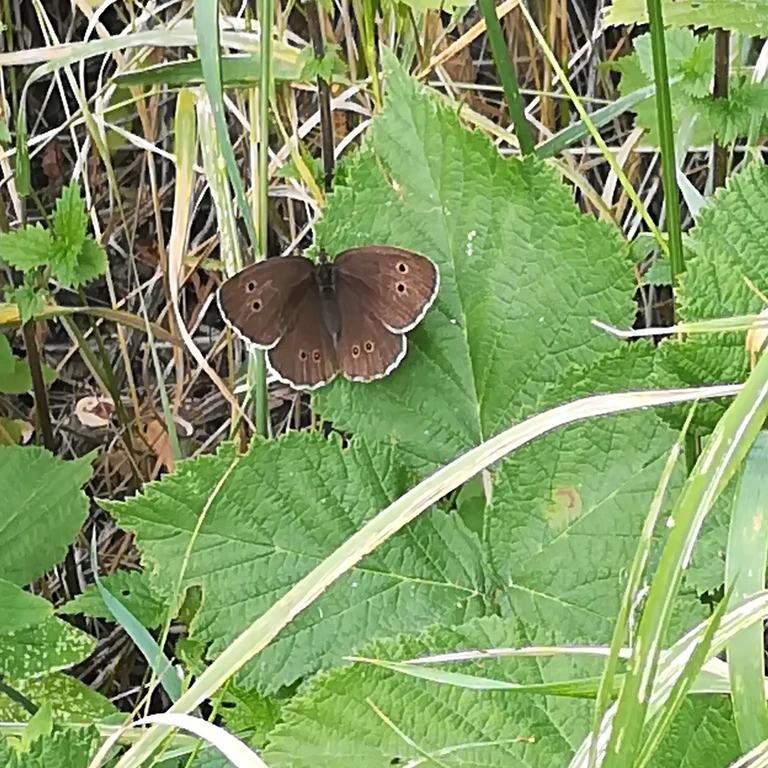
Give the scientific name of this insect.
Aphantopus hyperantus
